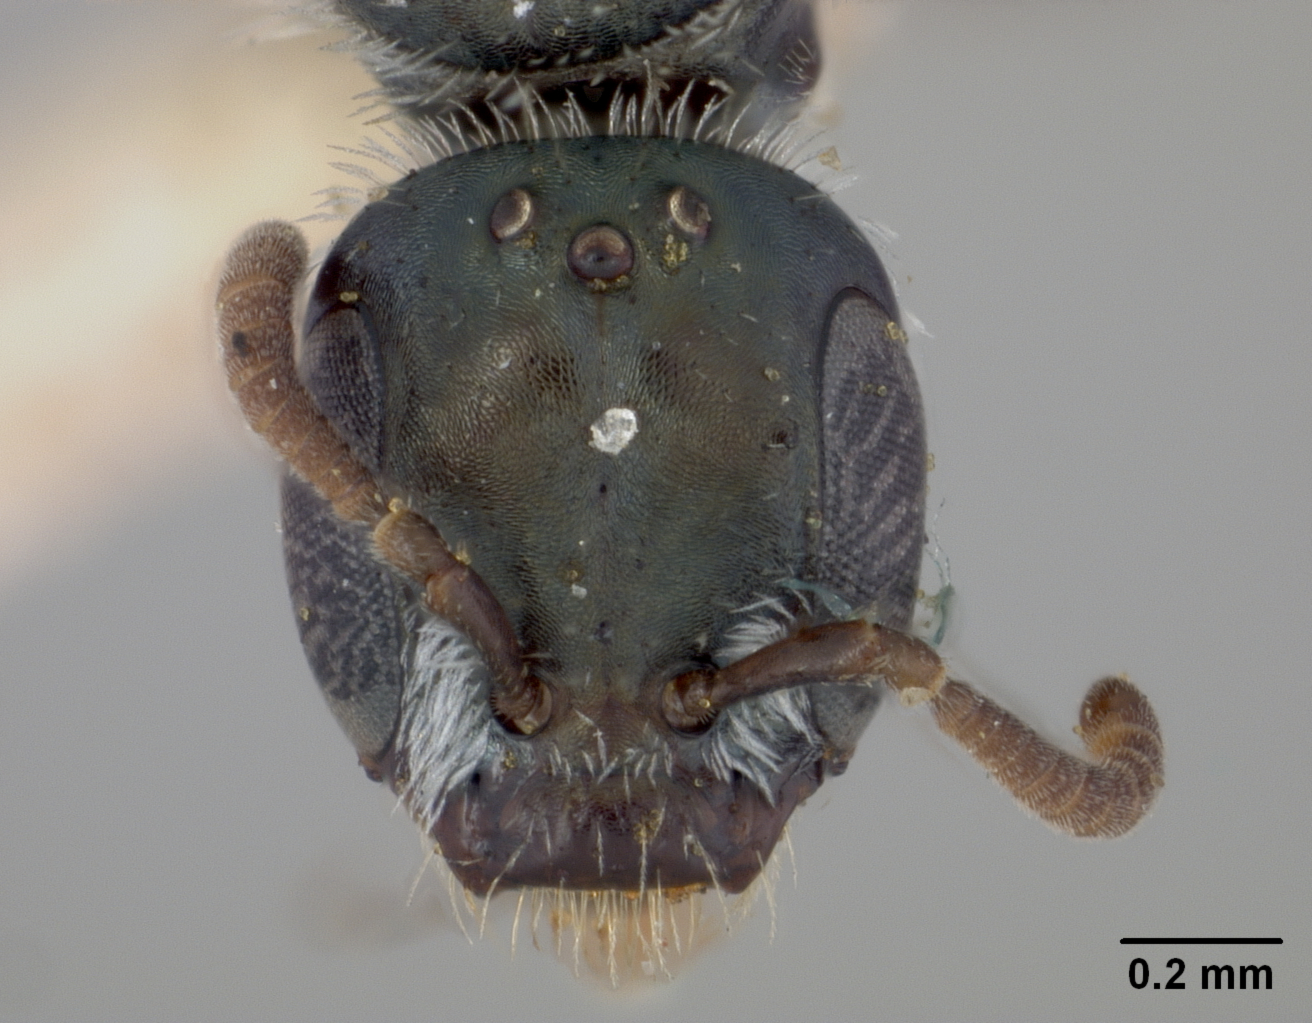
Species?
Conanthalictus cotullensis
